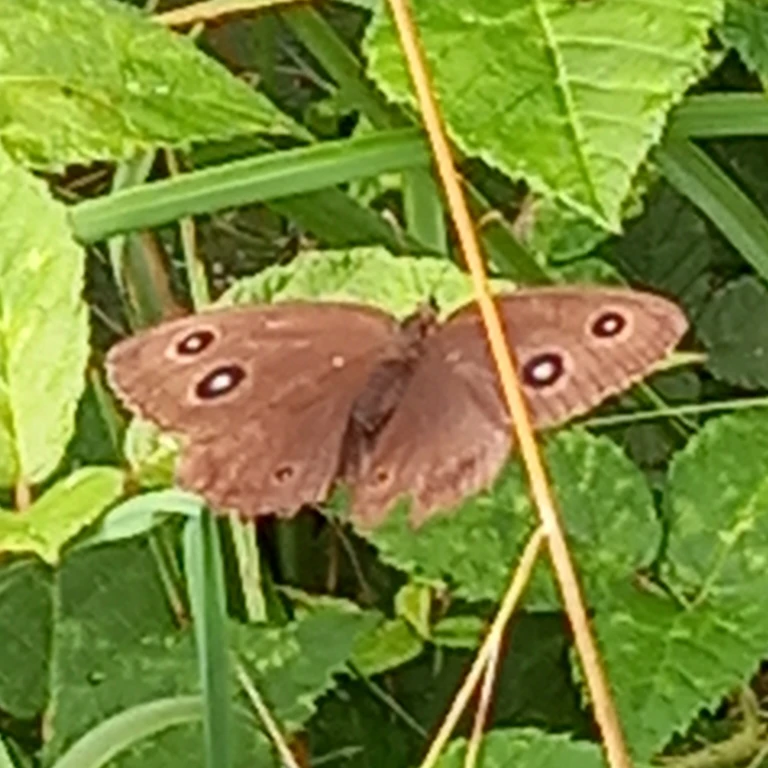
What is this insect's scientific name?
Minois dryas
